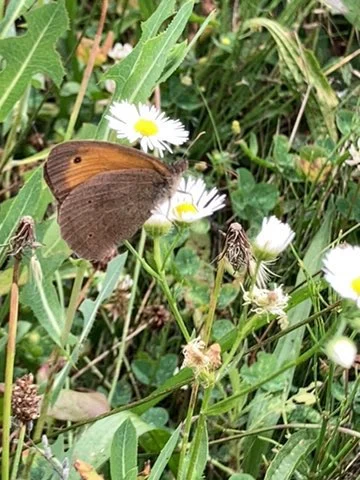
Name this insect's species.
Maniola jurtina
